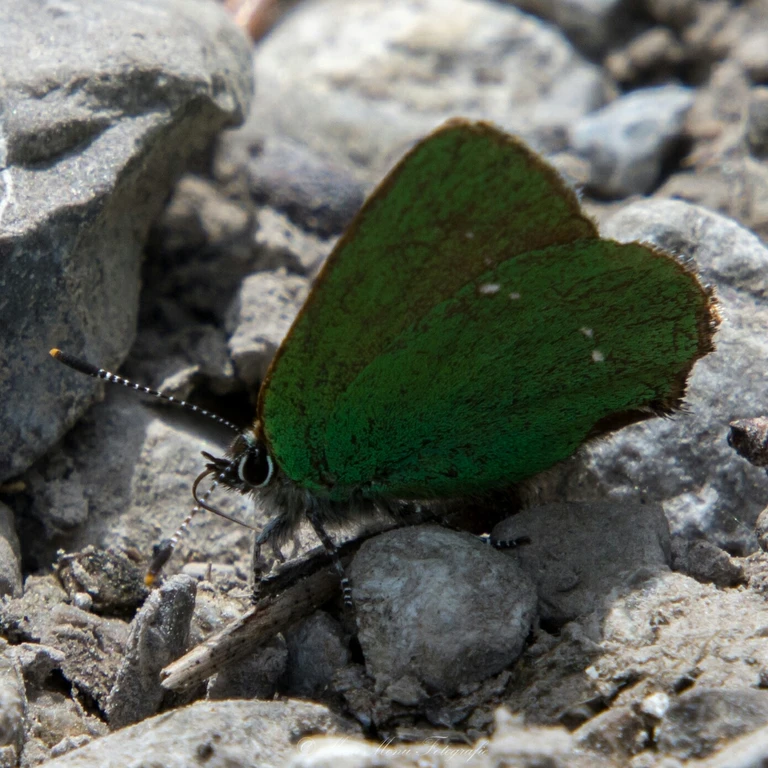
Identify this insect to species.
Callophrys rubi
